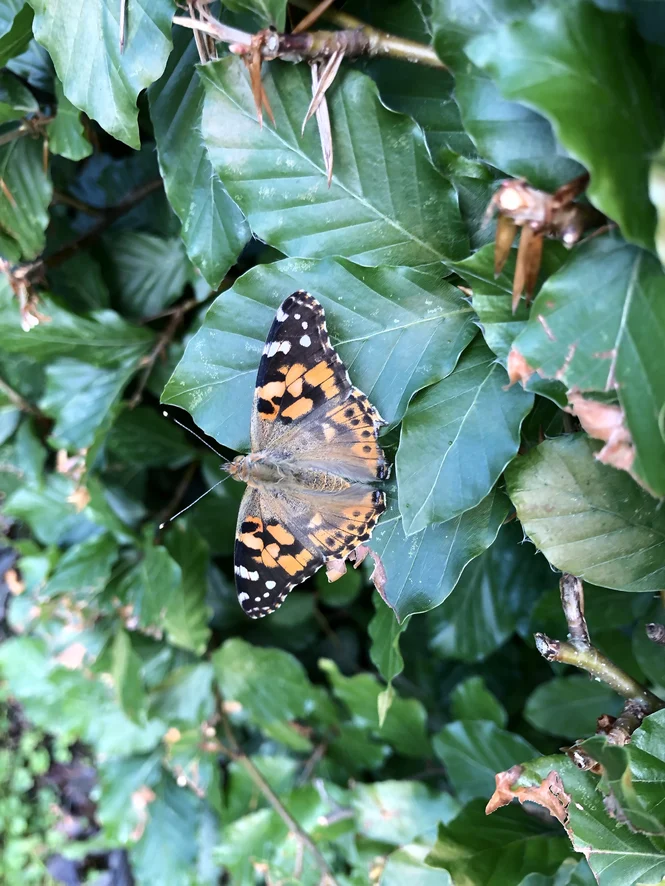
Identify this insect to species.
Vanessa cardui
